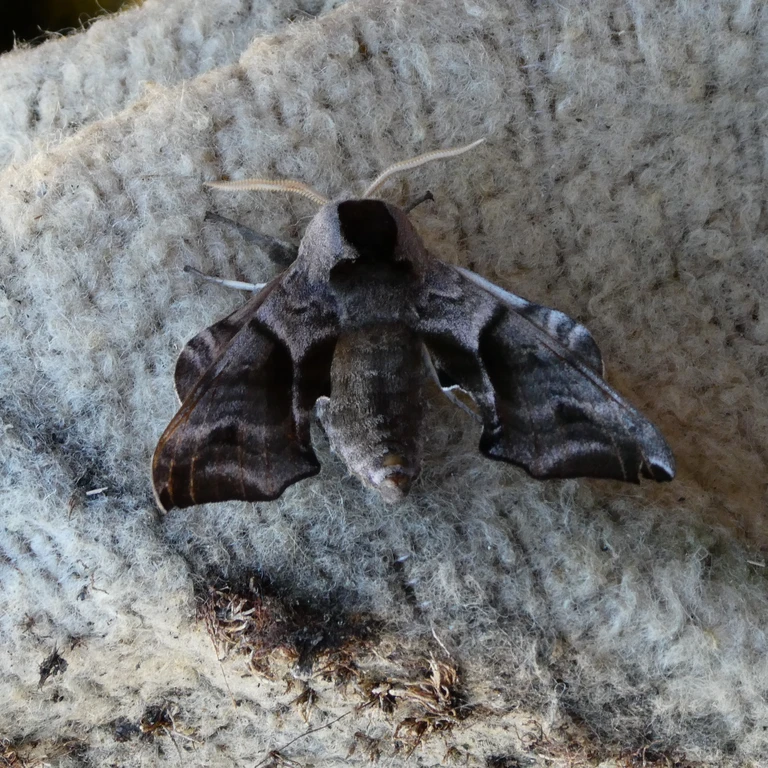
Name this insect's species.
Smerinthus ocellata
